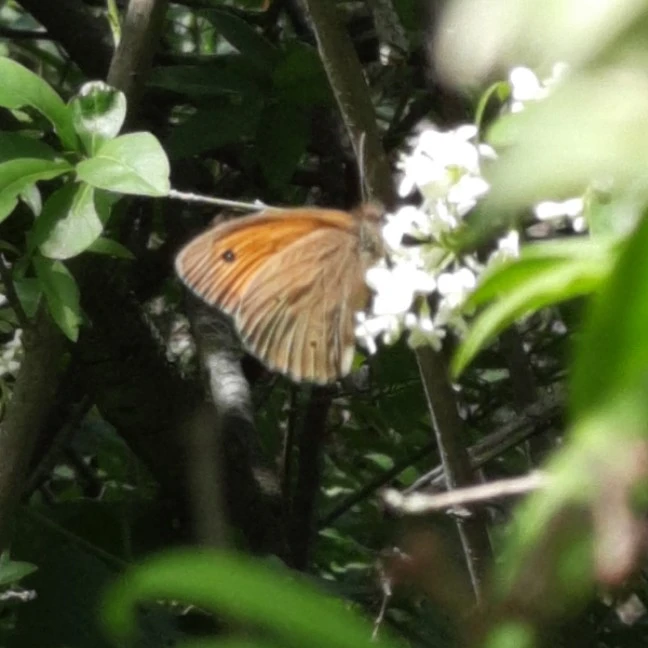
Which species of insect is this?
Maniola jurtina
